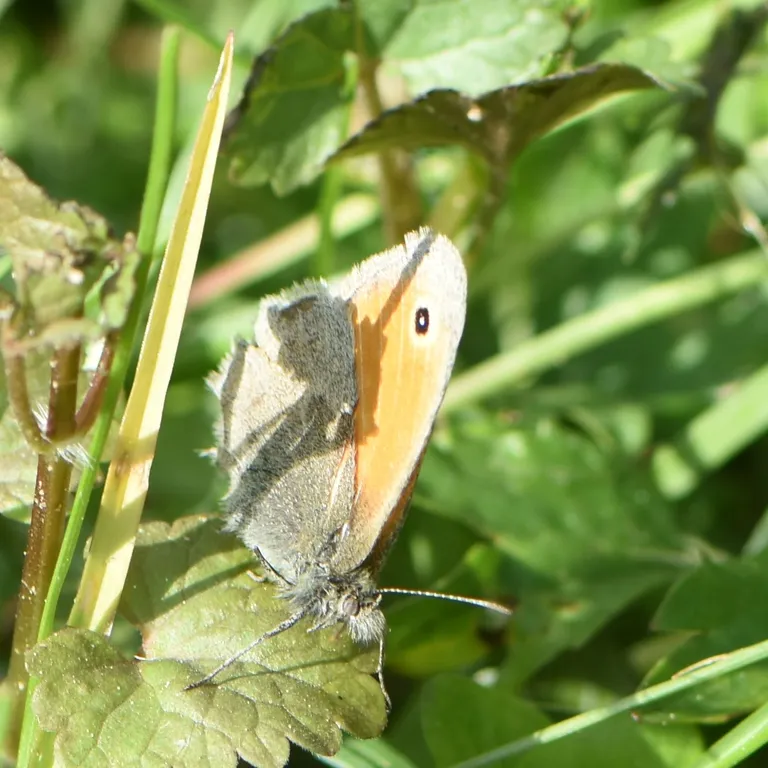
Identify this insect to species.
Coenonympha pamphilus
